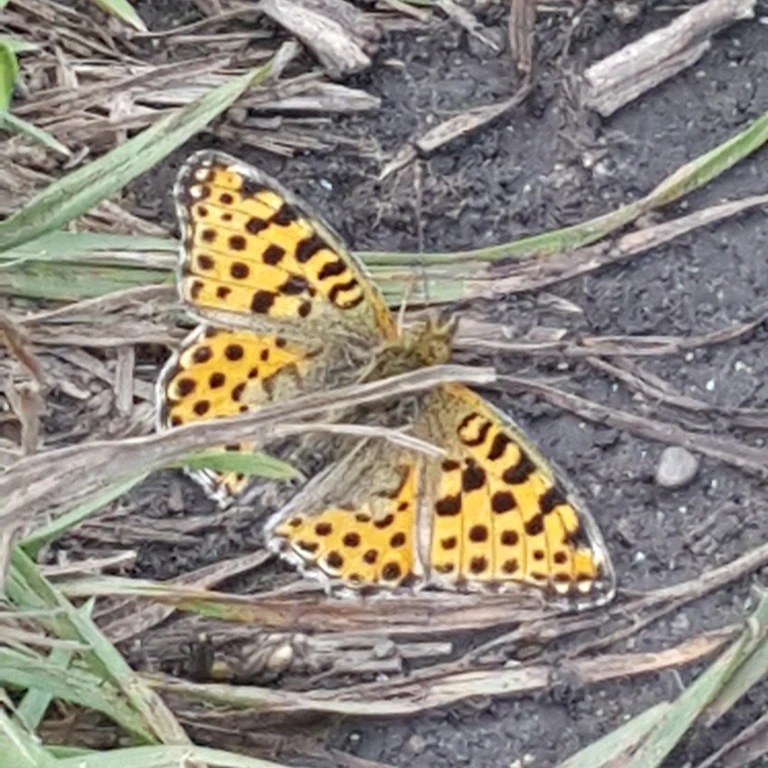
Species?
Issoria lathonia
